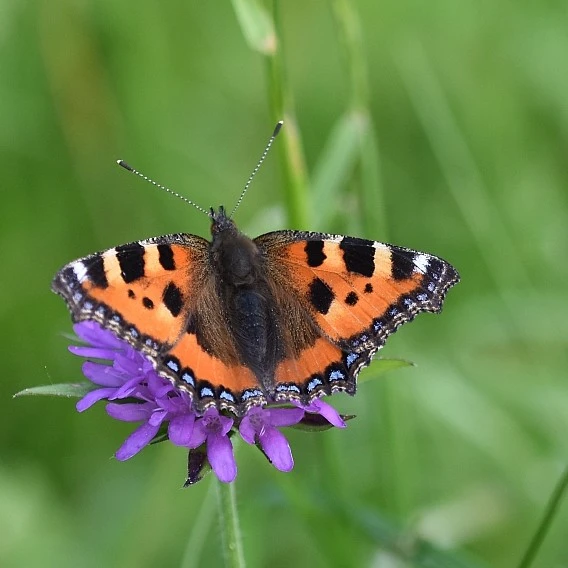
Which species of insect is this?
Aglais urticae
